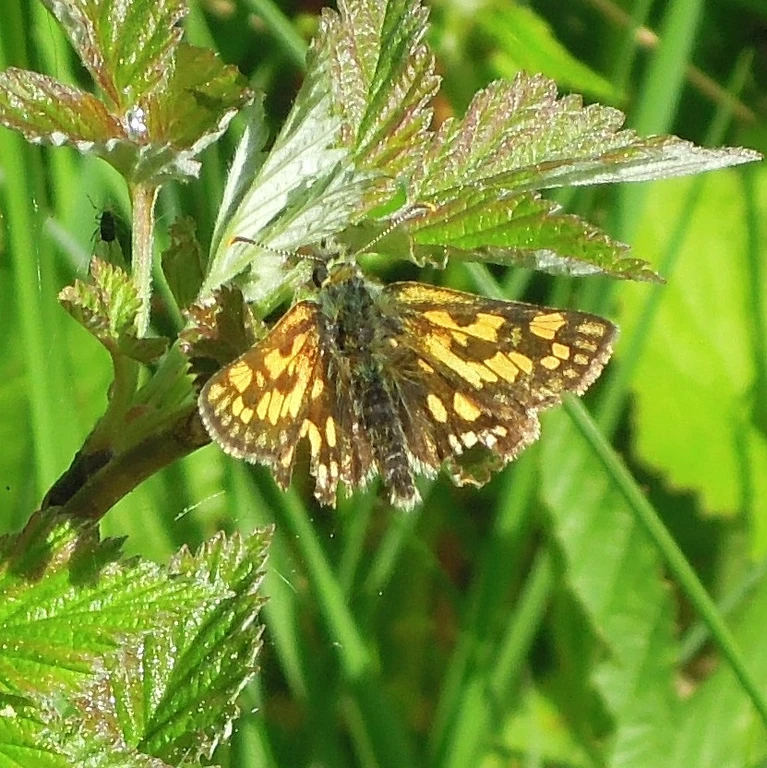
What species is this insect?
Carterocephalus palaemon
